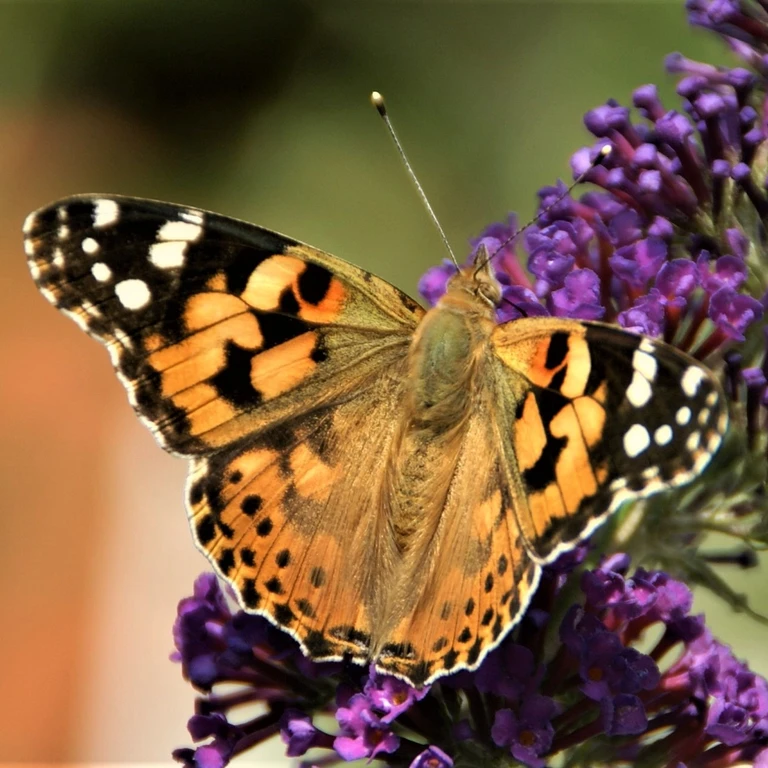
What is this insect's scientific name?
Vanessa cardui
